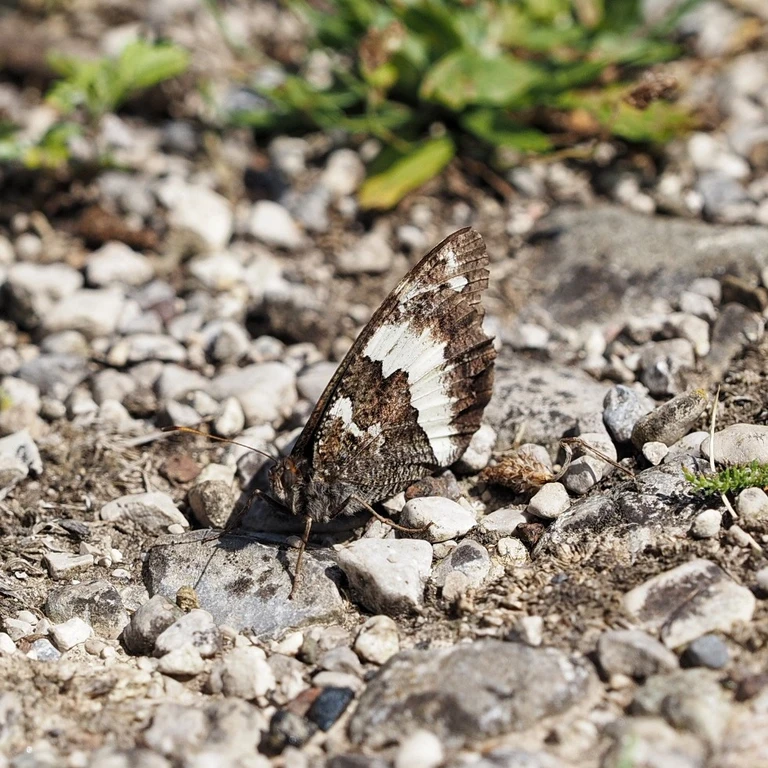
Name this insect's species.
Brintesia circe
